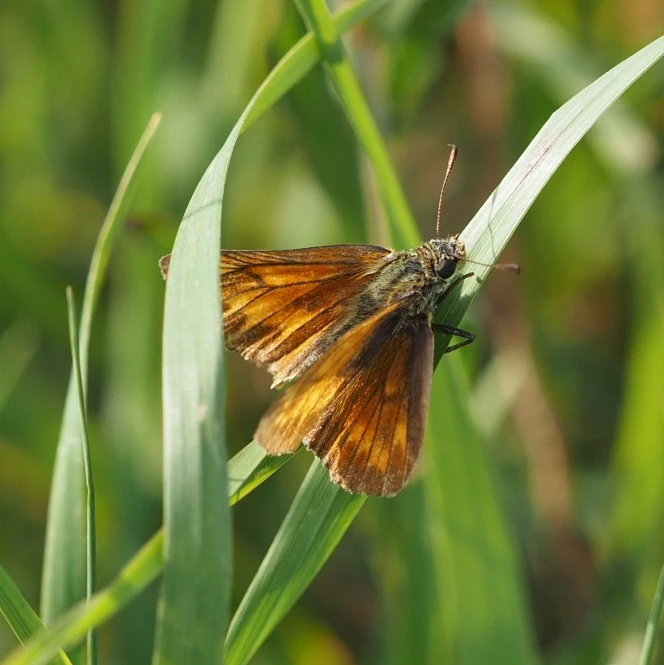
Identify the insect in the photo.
Ochlodes sylvanus (also Ochlodes venata)
